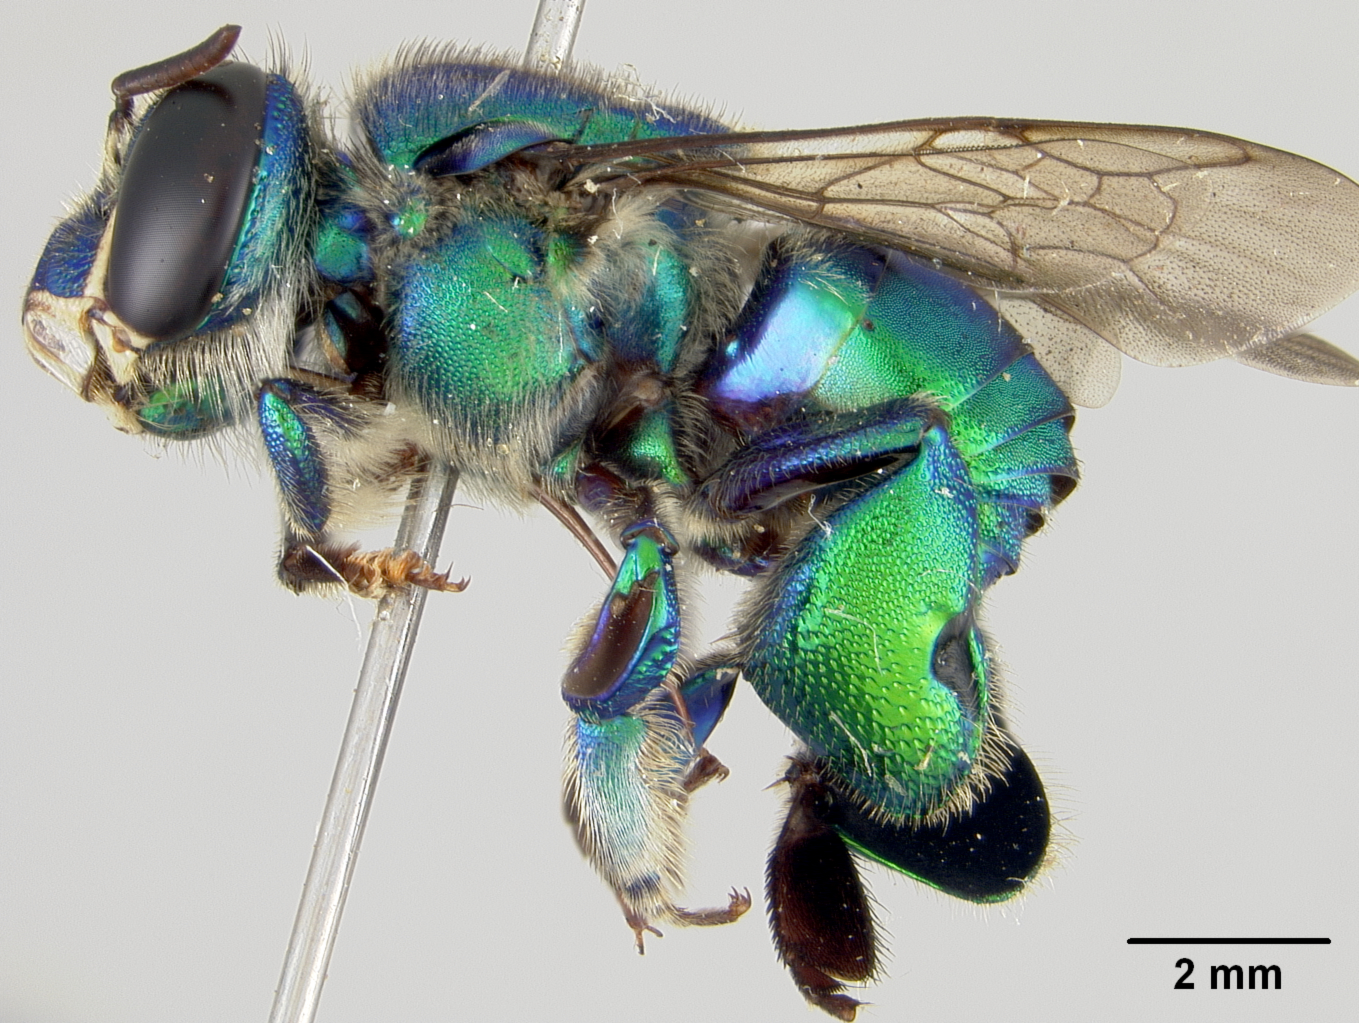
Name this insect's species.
Euglossa cyanaspis
